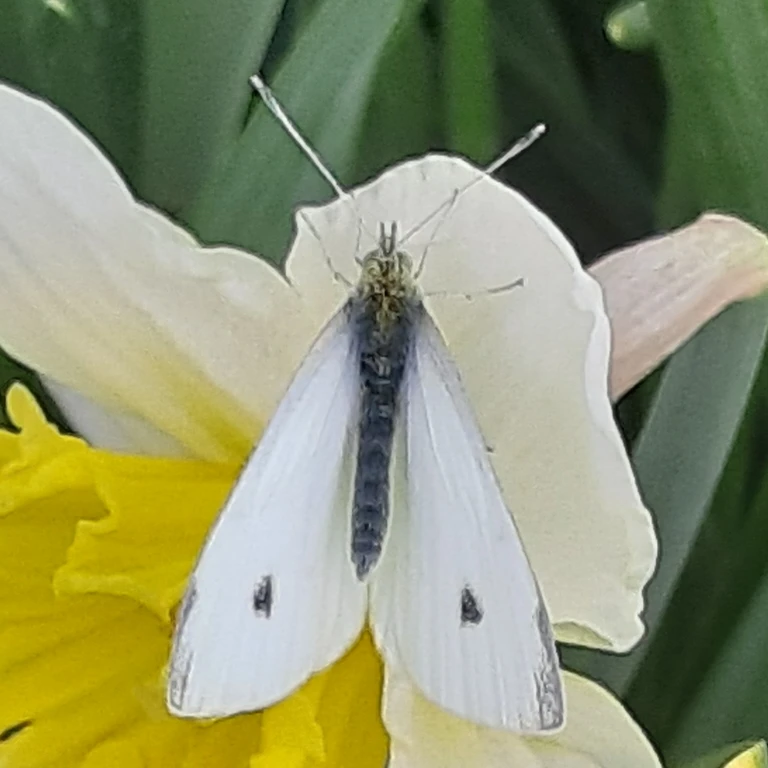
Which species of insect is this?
Pieris rapae
